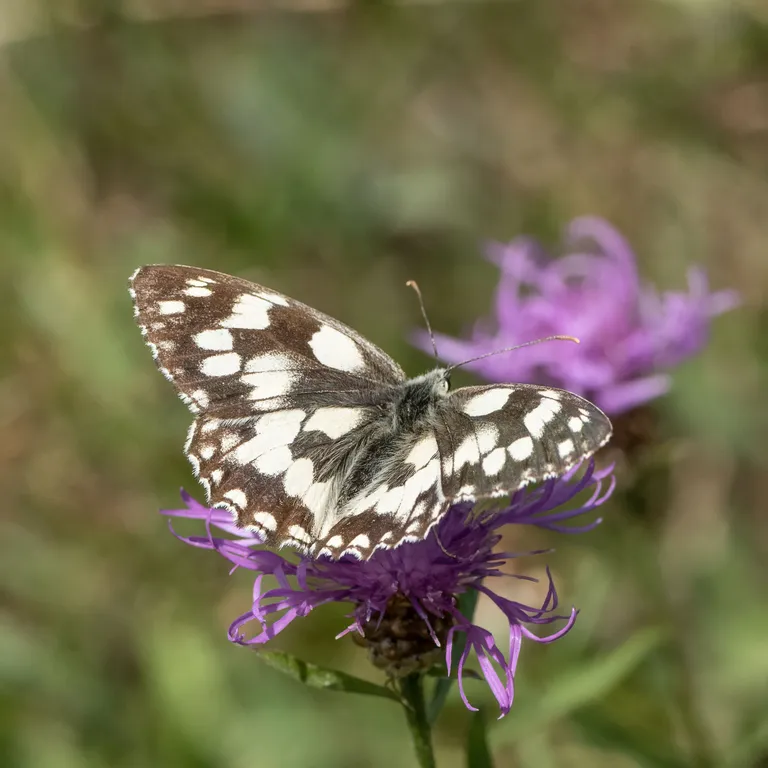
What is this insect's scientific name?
Melanargia galathea
